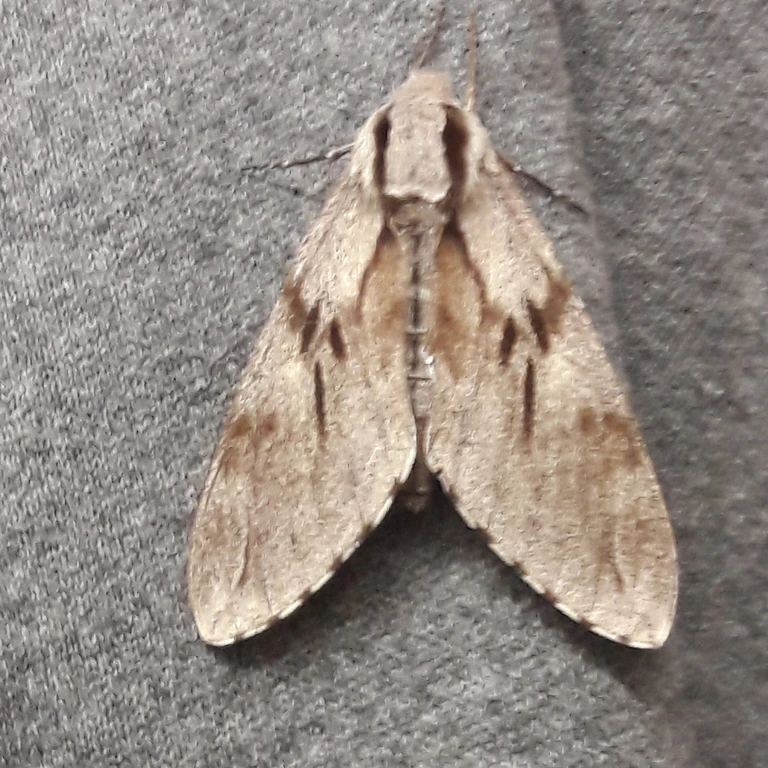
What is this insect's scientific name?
Sphinx pinastri
